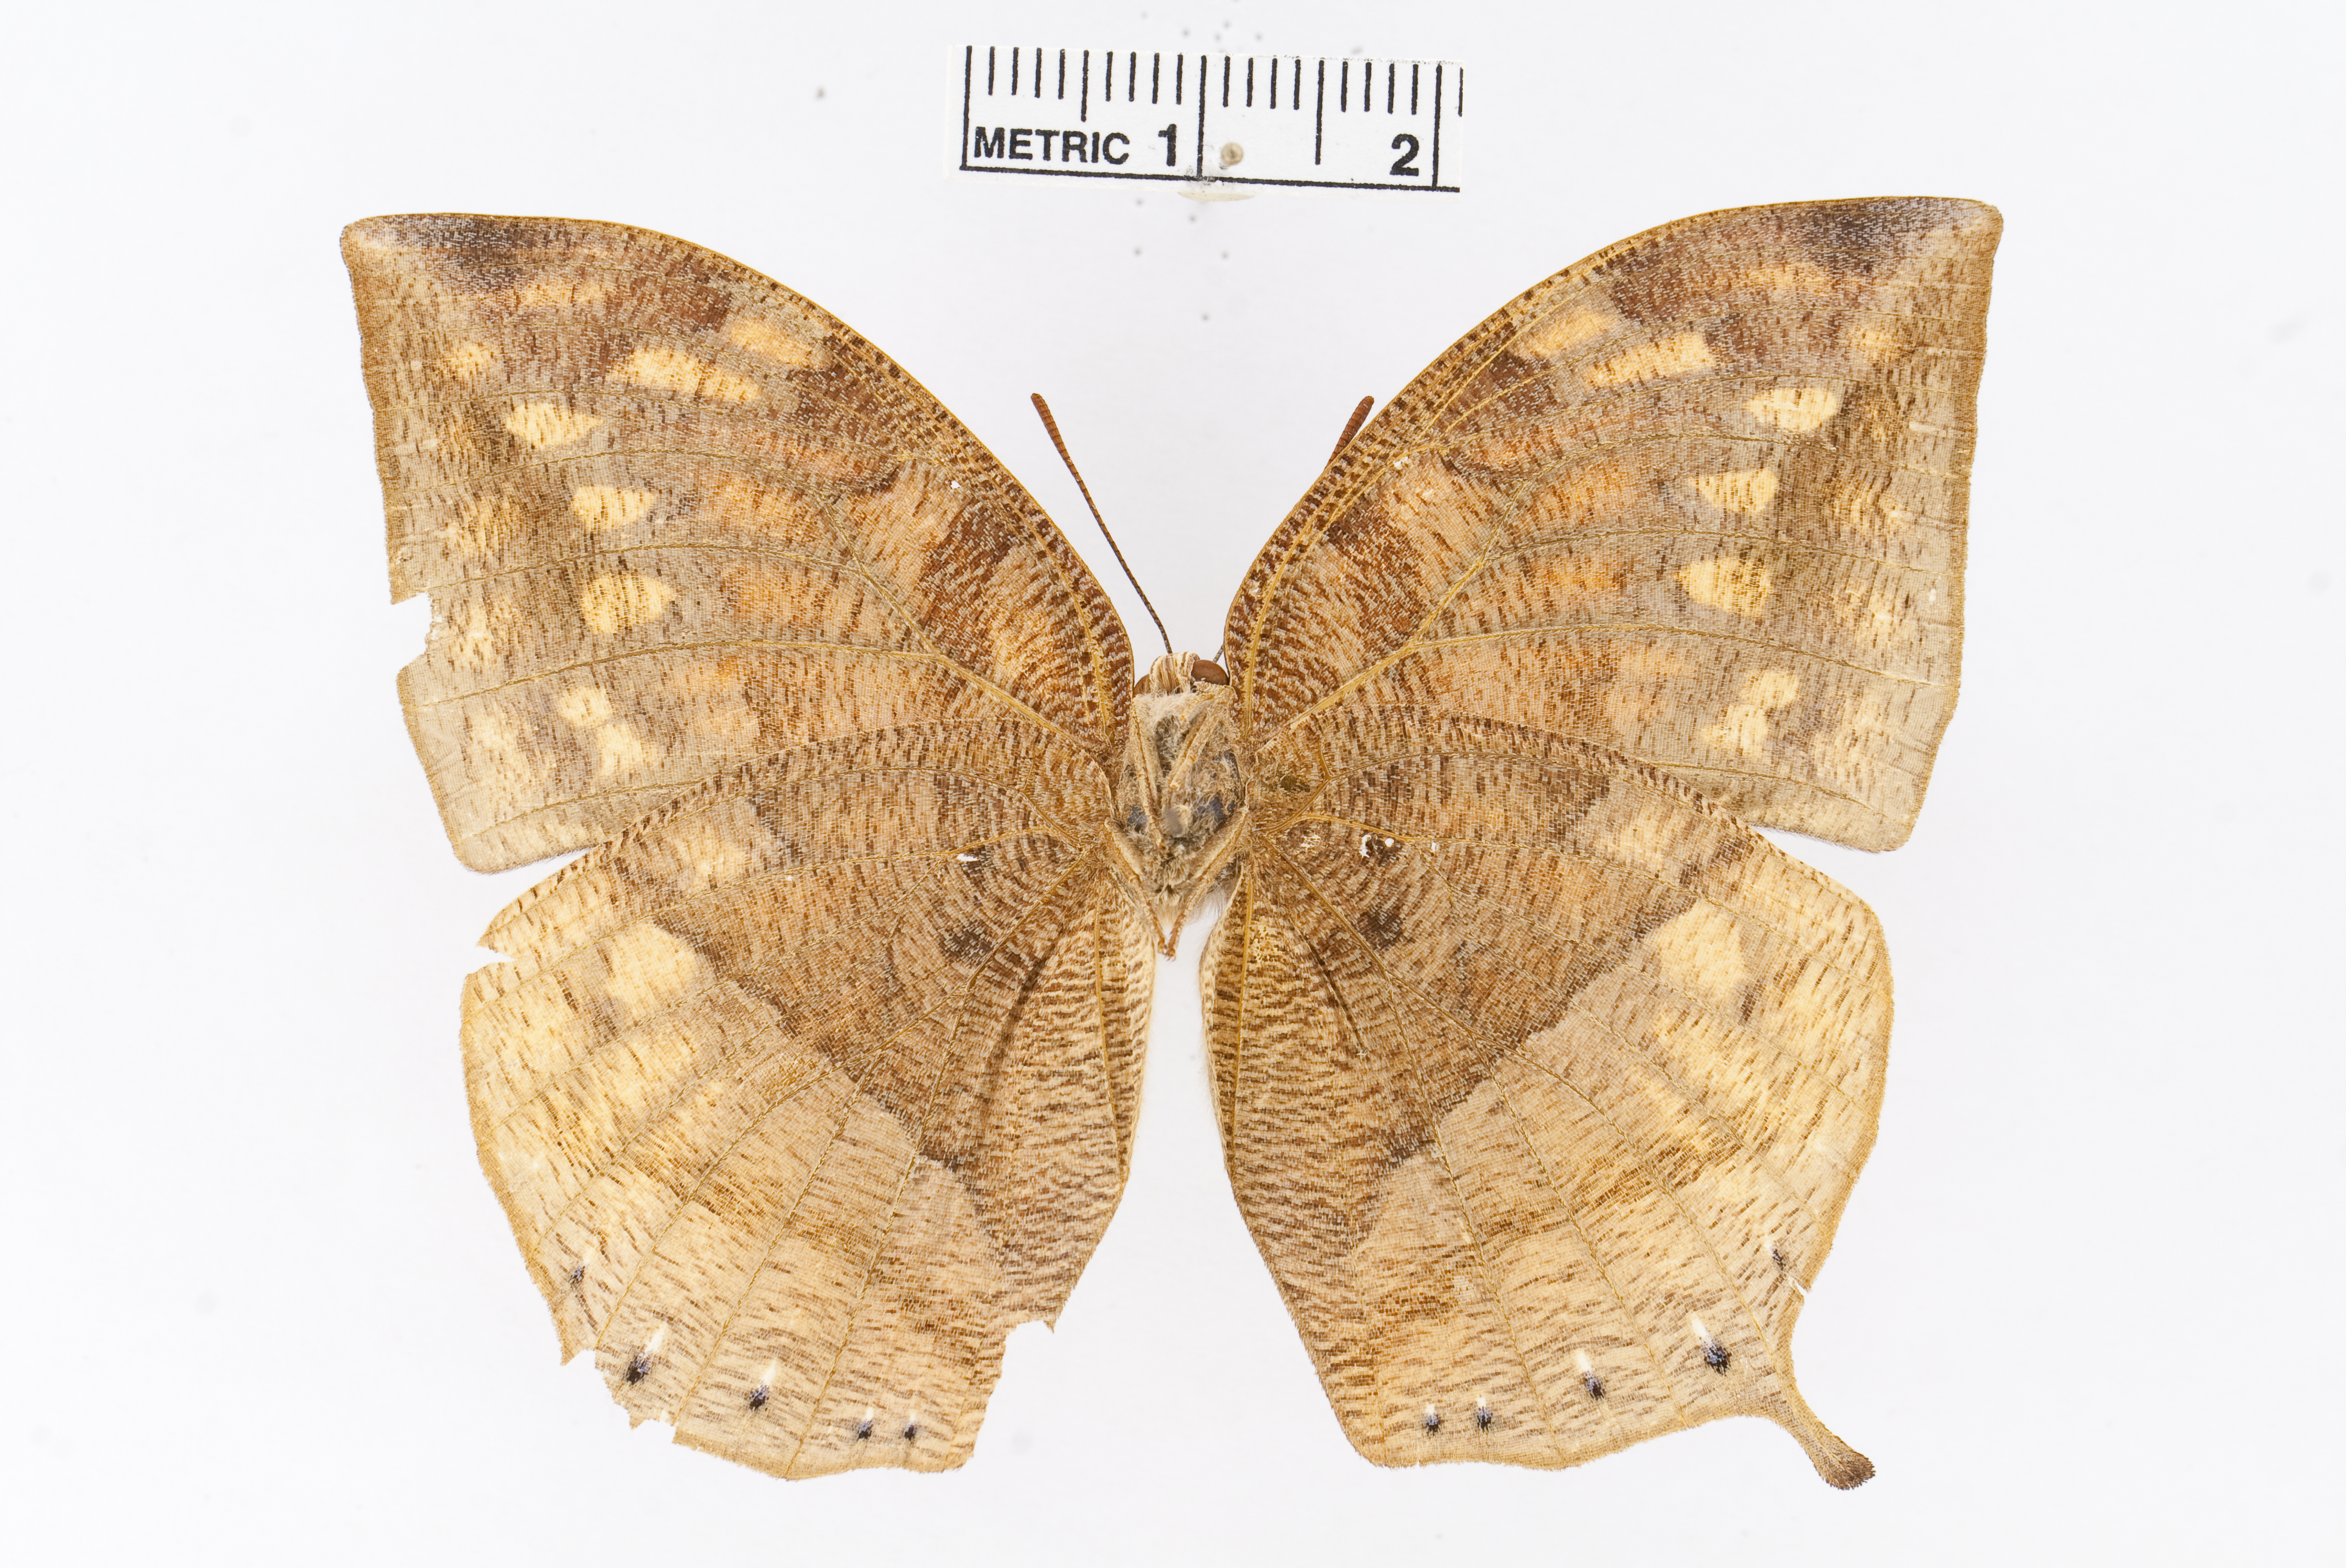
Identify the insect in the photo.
Fountainea nobilis
